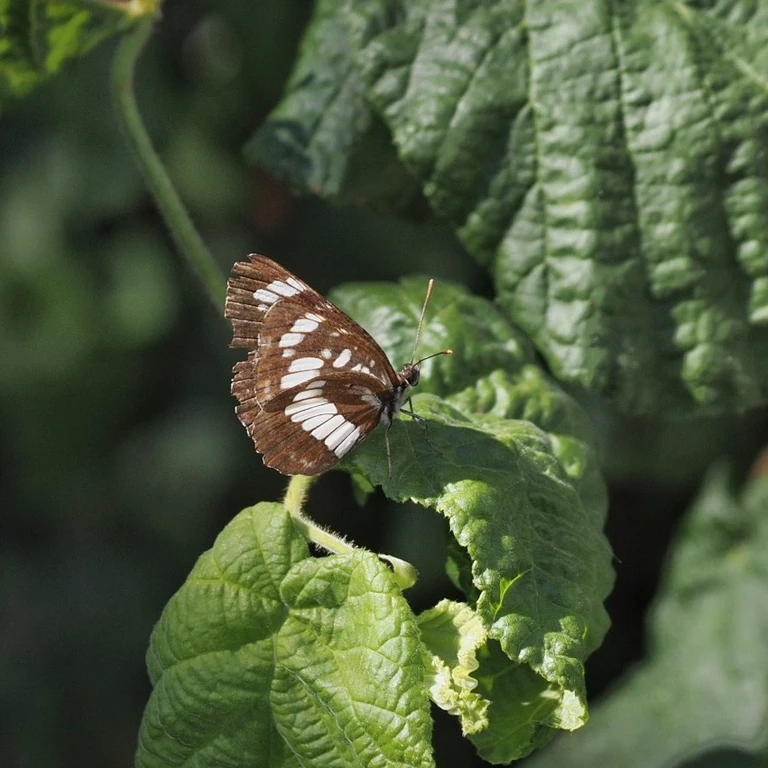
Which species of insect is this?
Neptis rivularis
